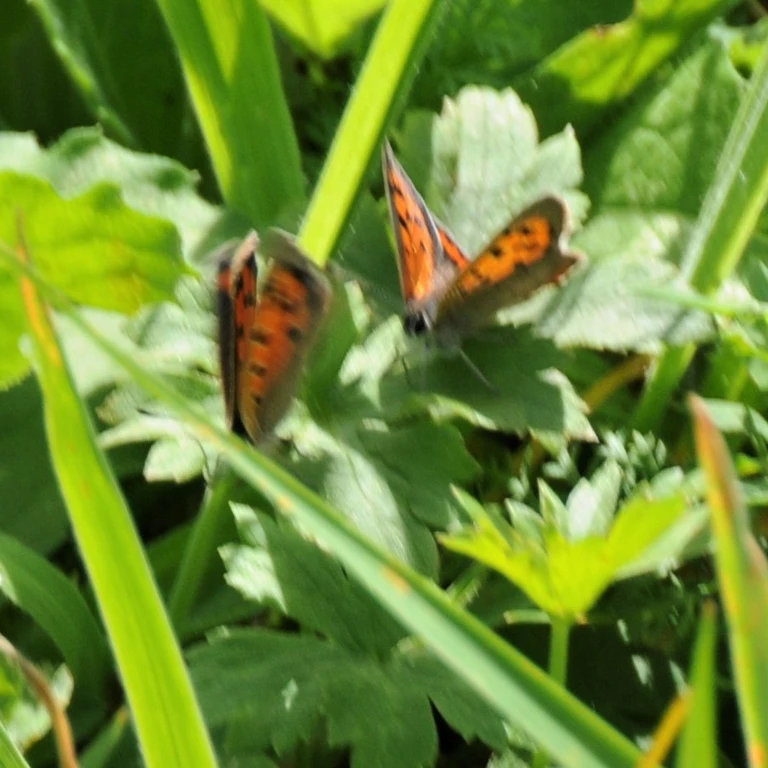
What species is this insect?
Lycaena phlaeas
